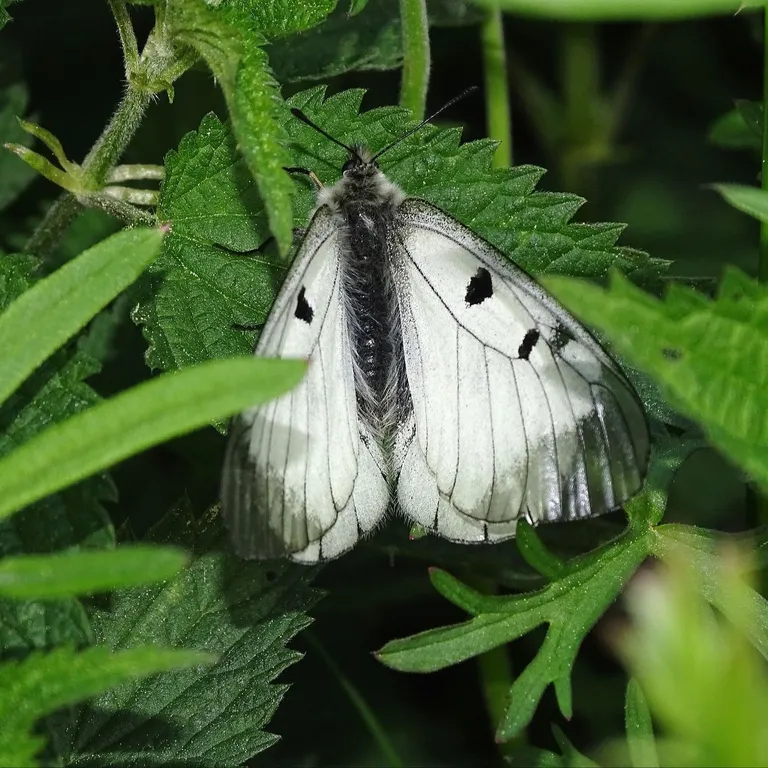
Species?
Parnassius mnemosyne
